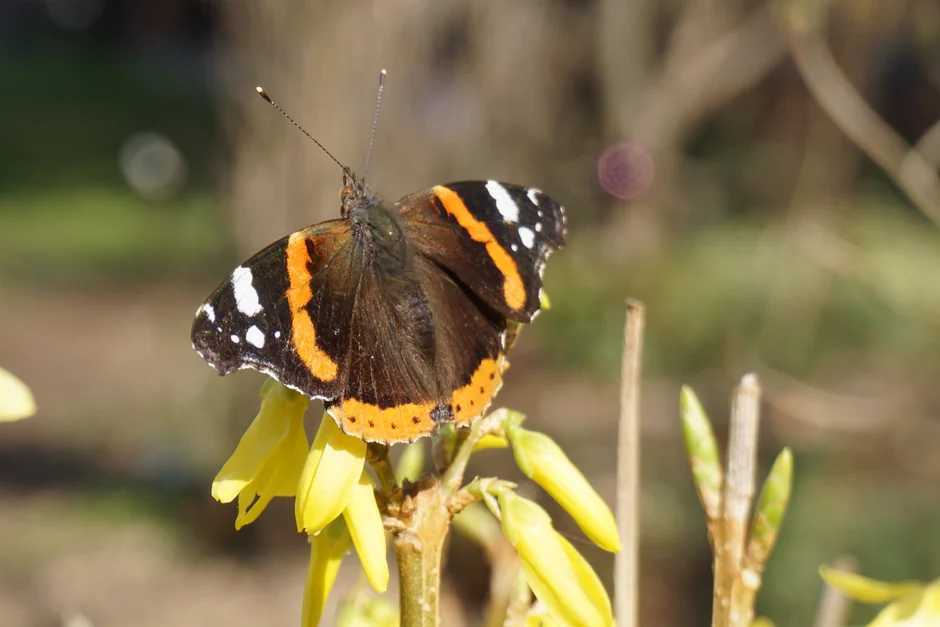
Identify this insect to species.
Vanessa atalanta
